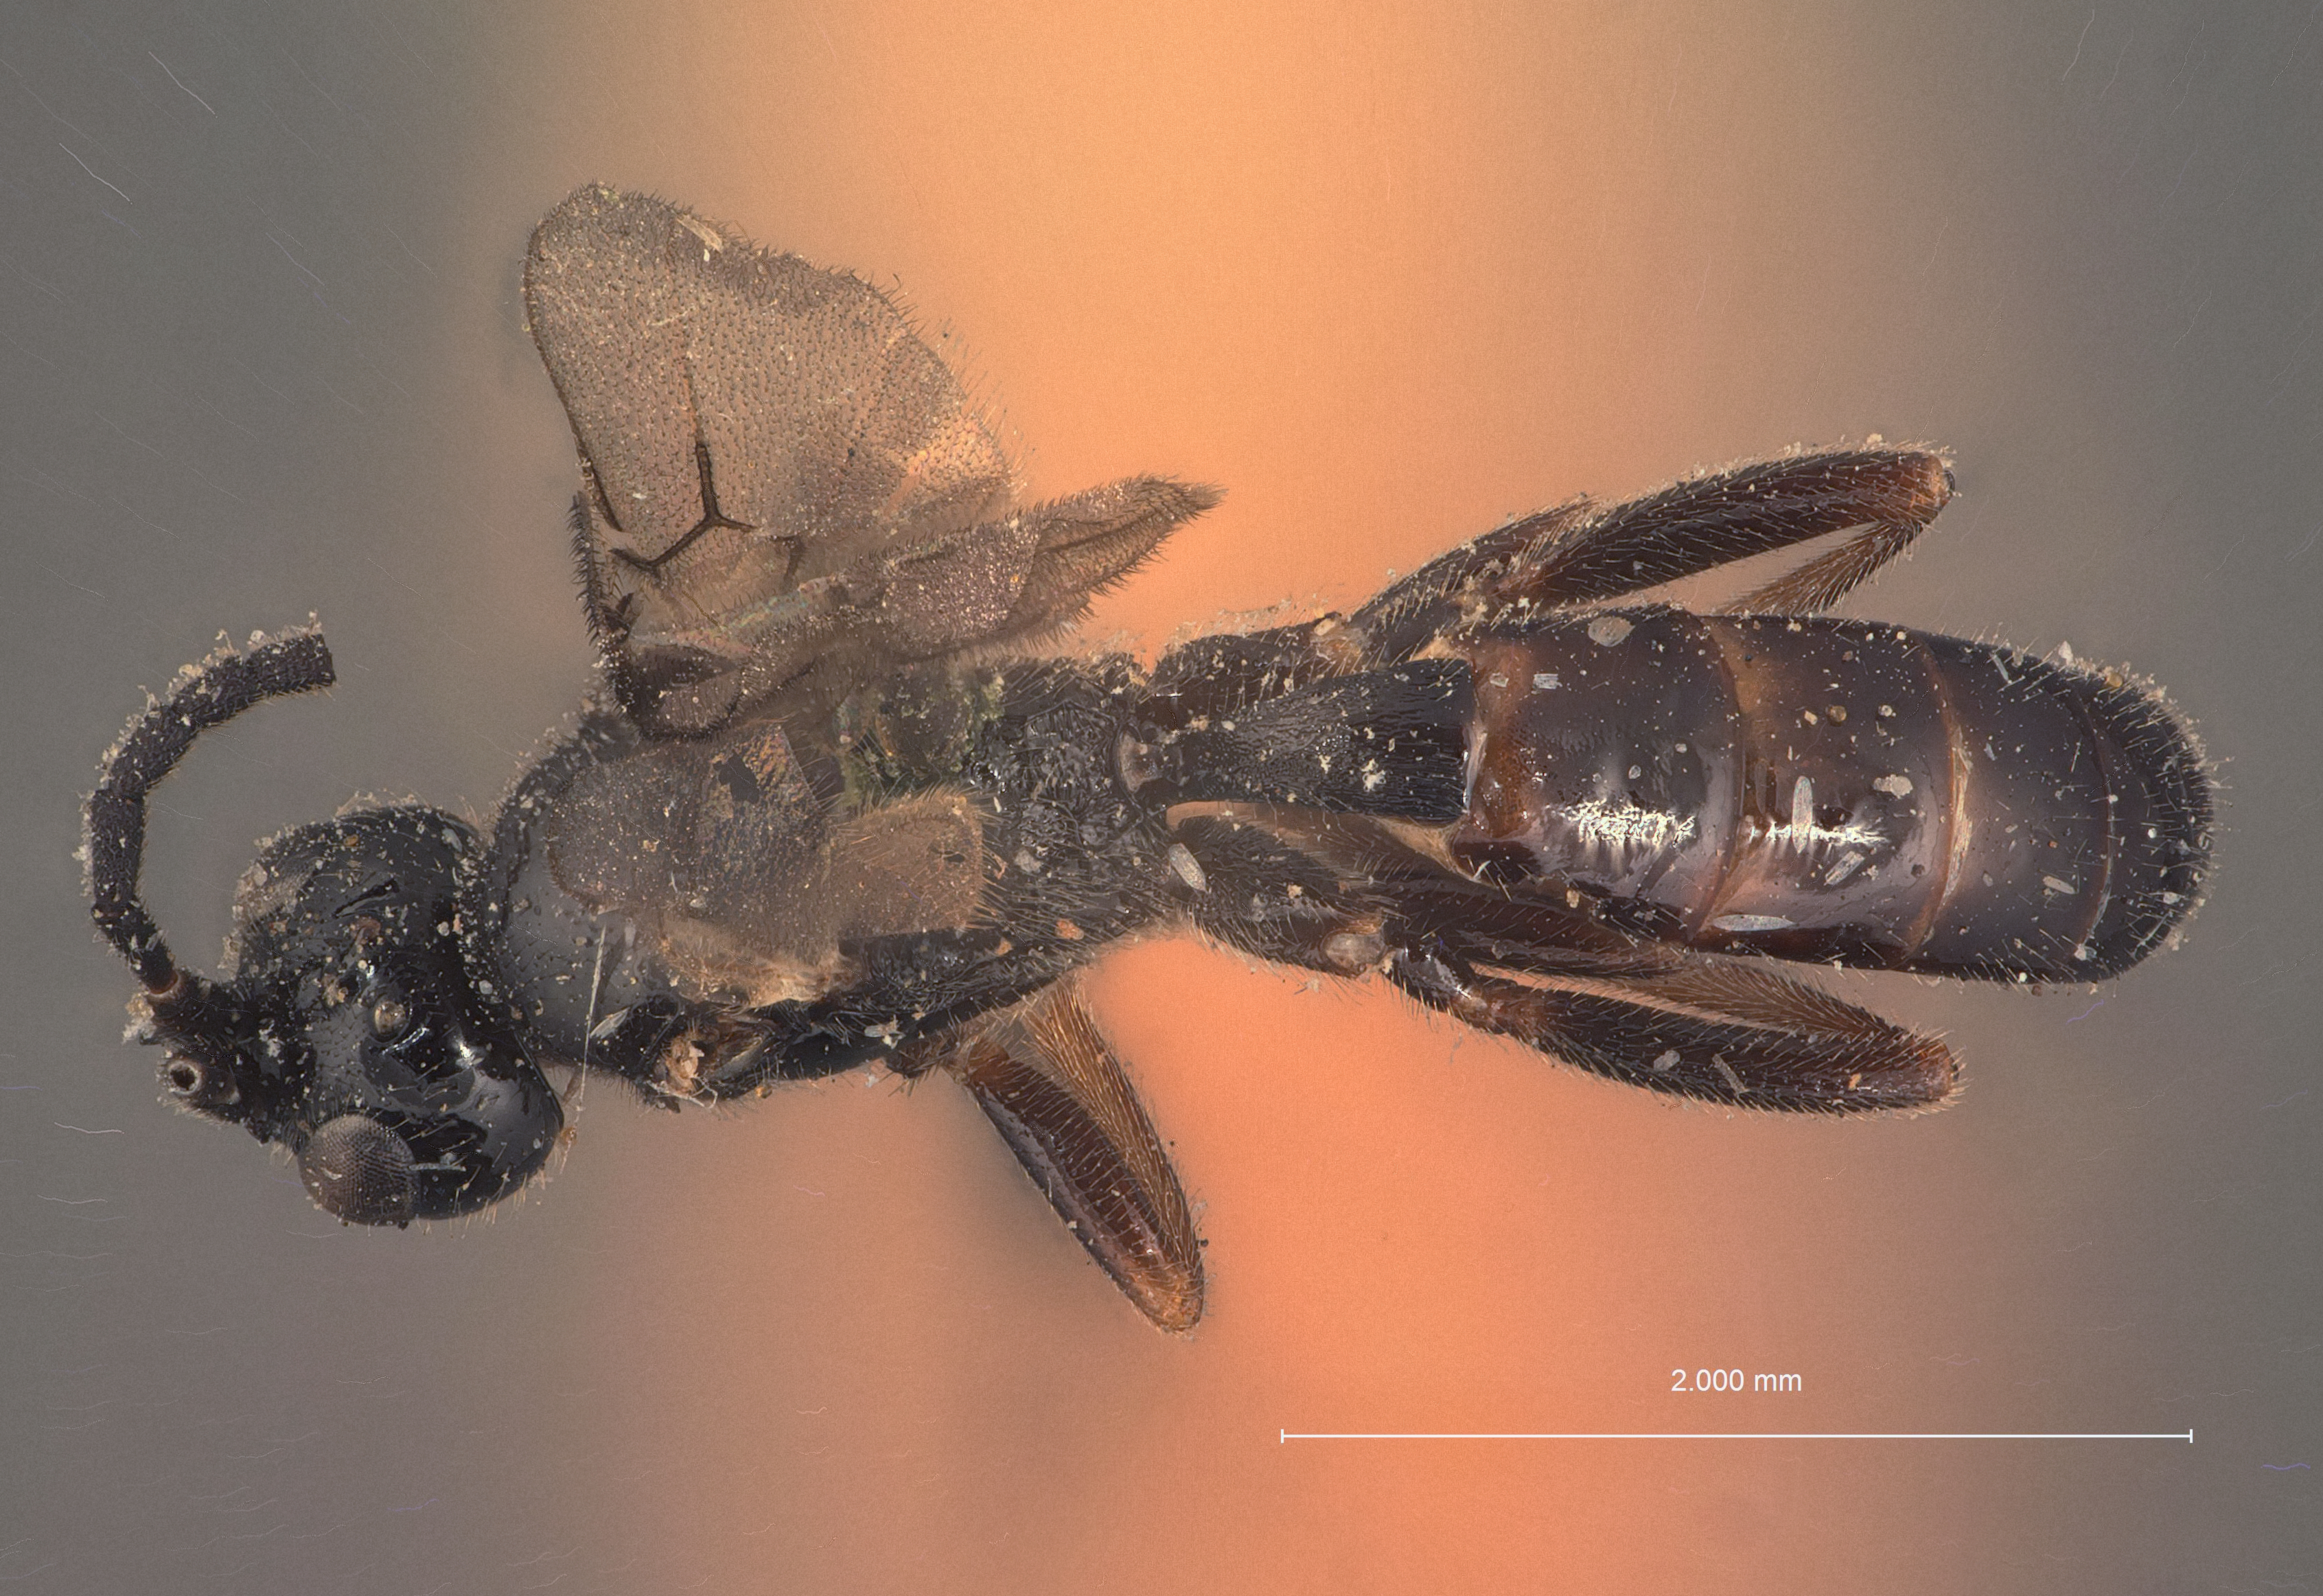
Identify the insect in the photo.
Bathymetis ungae
